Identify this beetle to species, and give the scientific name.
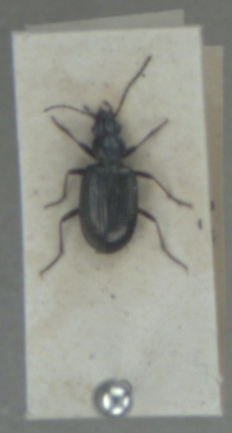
Bembidion punctulatum
